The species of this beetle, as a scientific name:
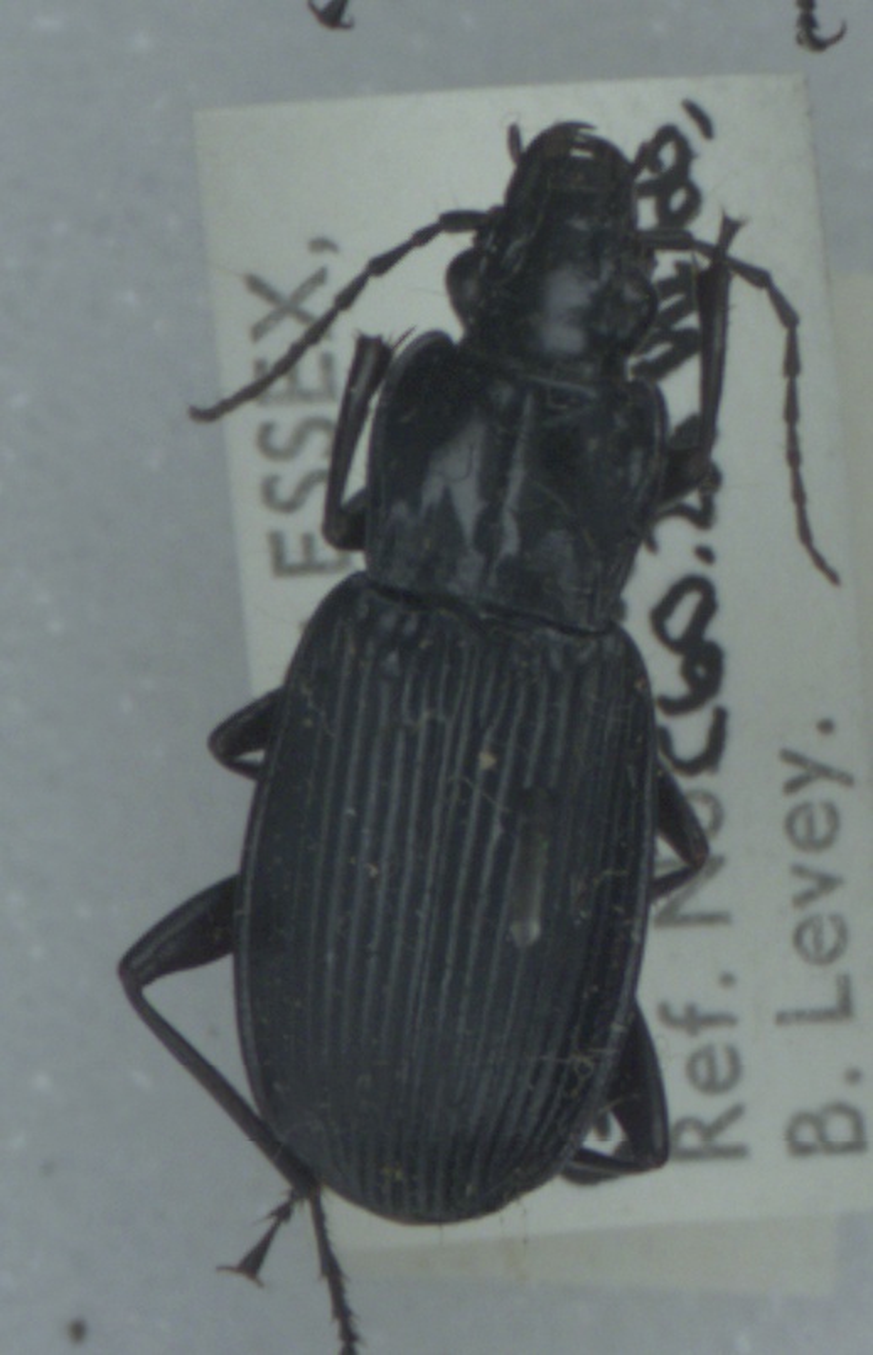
Pterostichus niger
